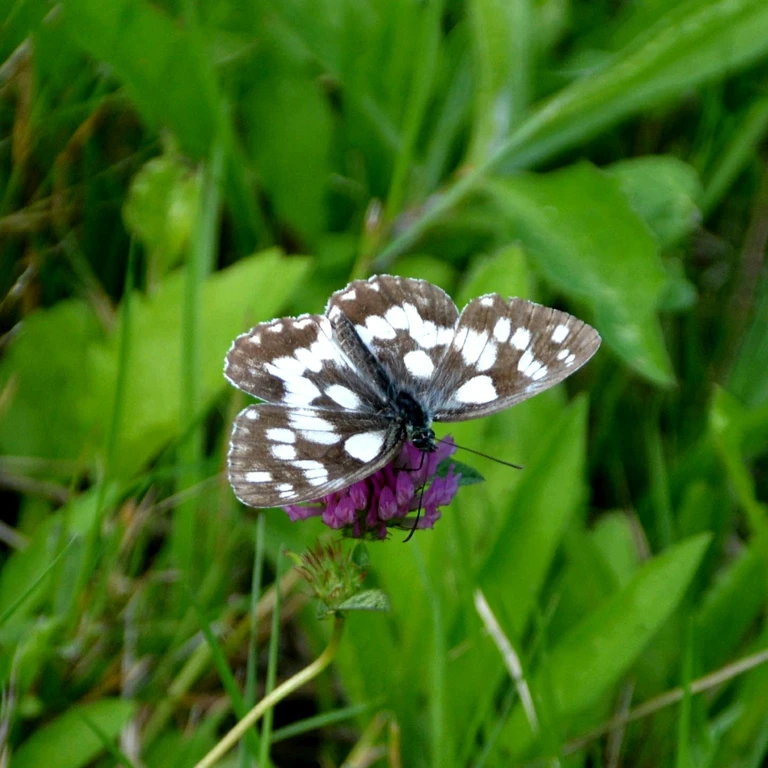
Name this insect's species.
Melanargia galathea
